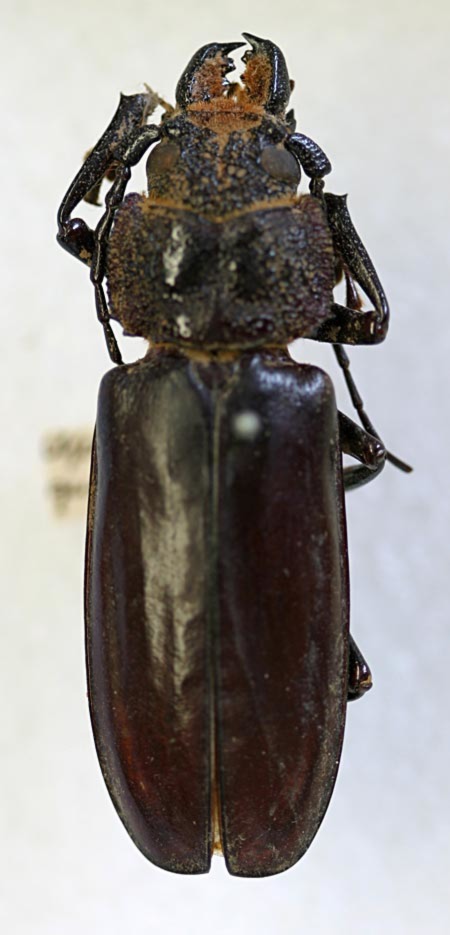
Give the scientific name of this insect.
Archodontes guatemalensis (also Mallodon dasystomus)
